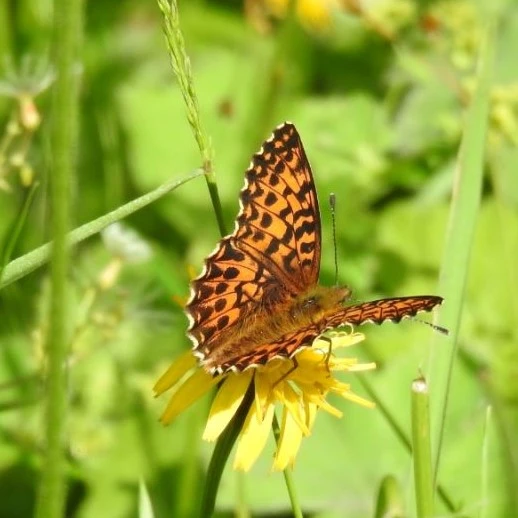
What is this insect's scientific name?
Boloria titania
